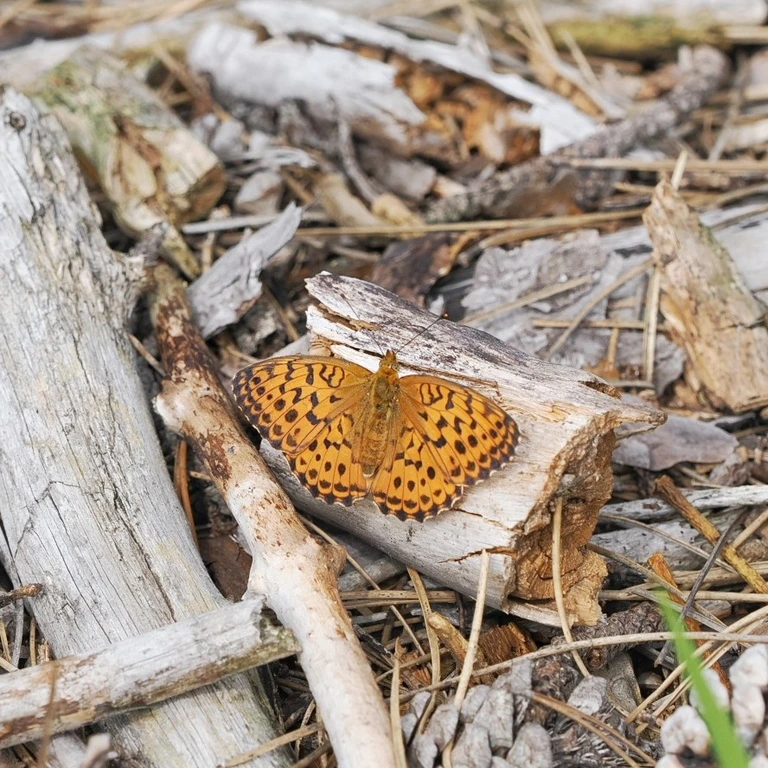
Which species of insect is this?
Brenthis daphne
